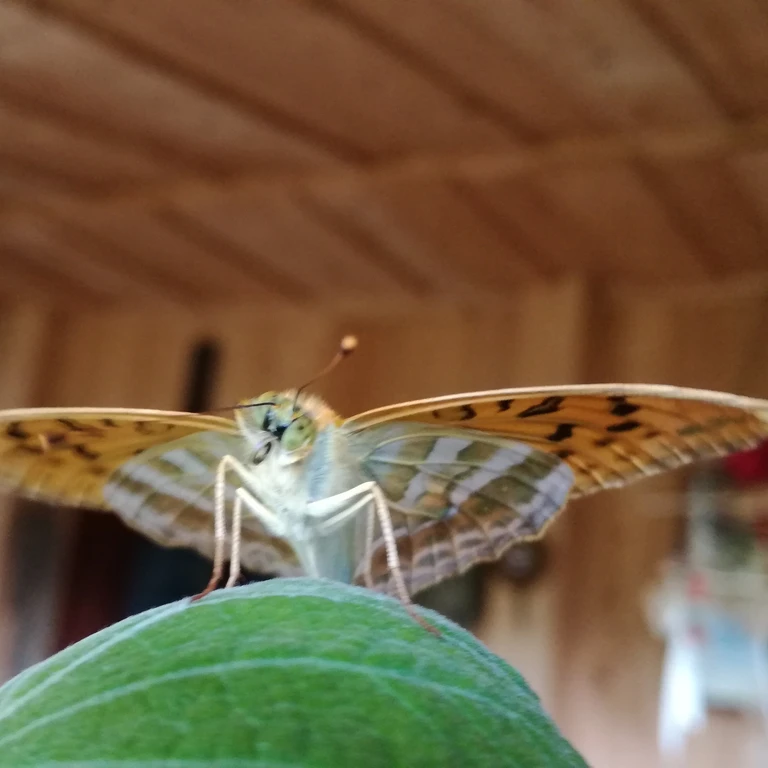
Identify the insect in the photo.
Argynnis paphia
